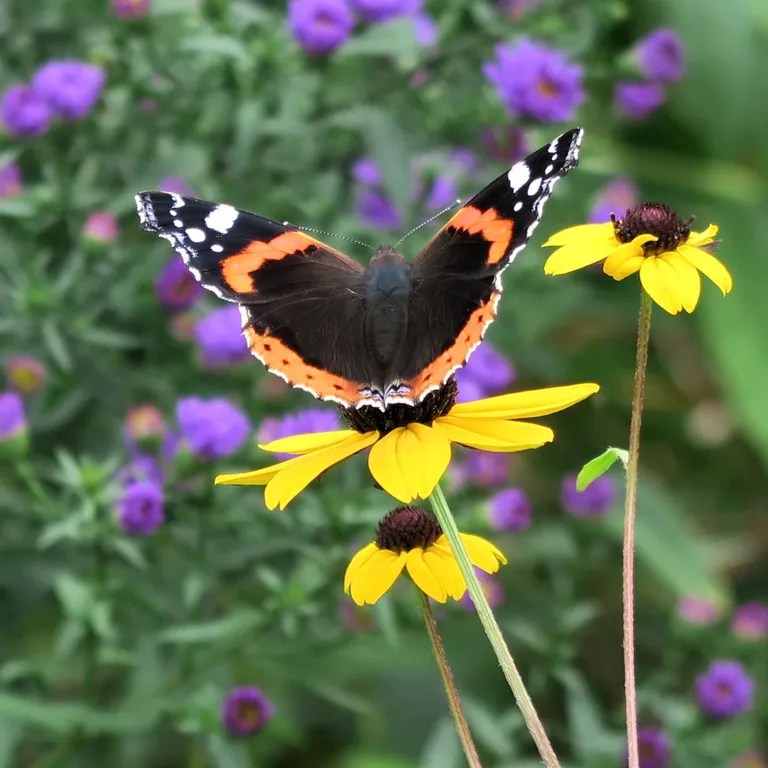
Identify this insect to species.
Vanessa atalanta
